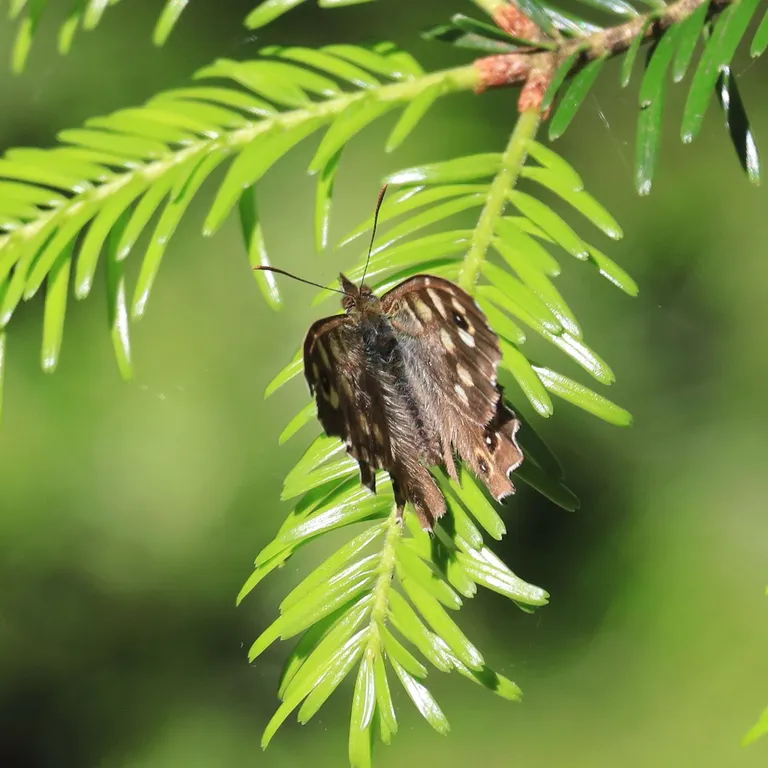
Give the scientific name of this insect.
Pararge aegeria
